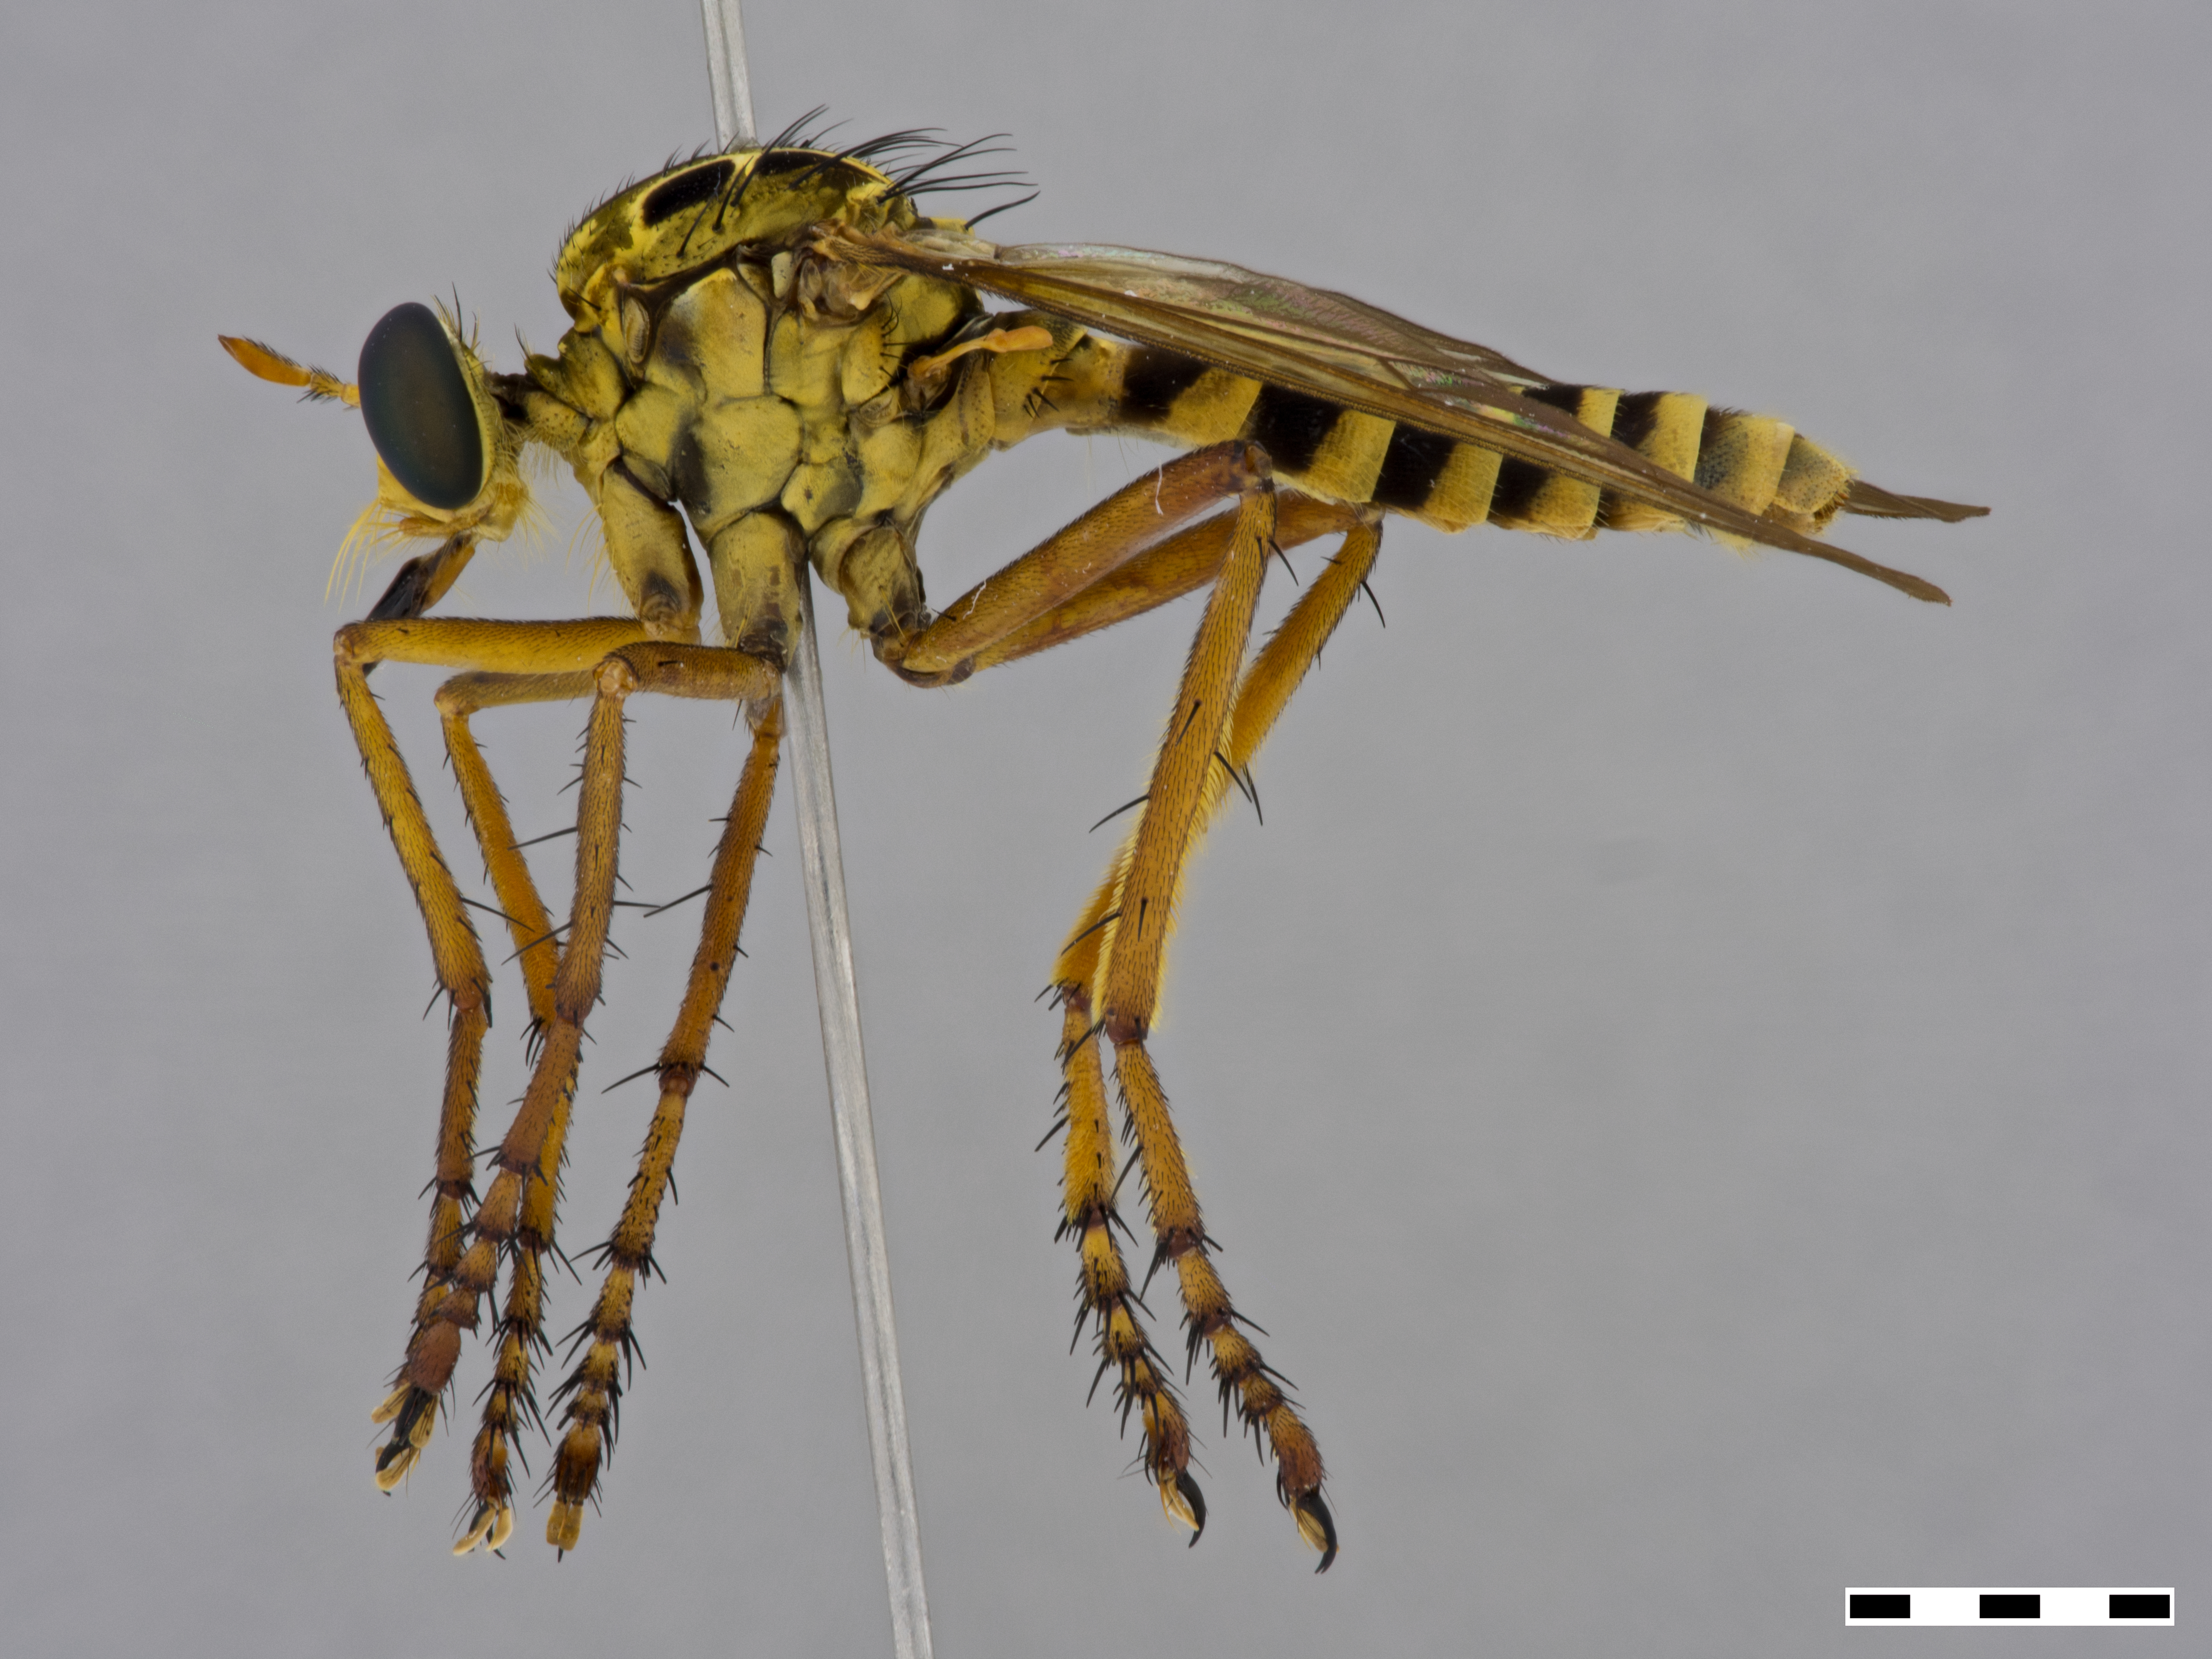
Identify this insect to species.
Diogmites lindigii
